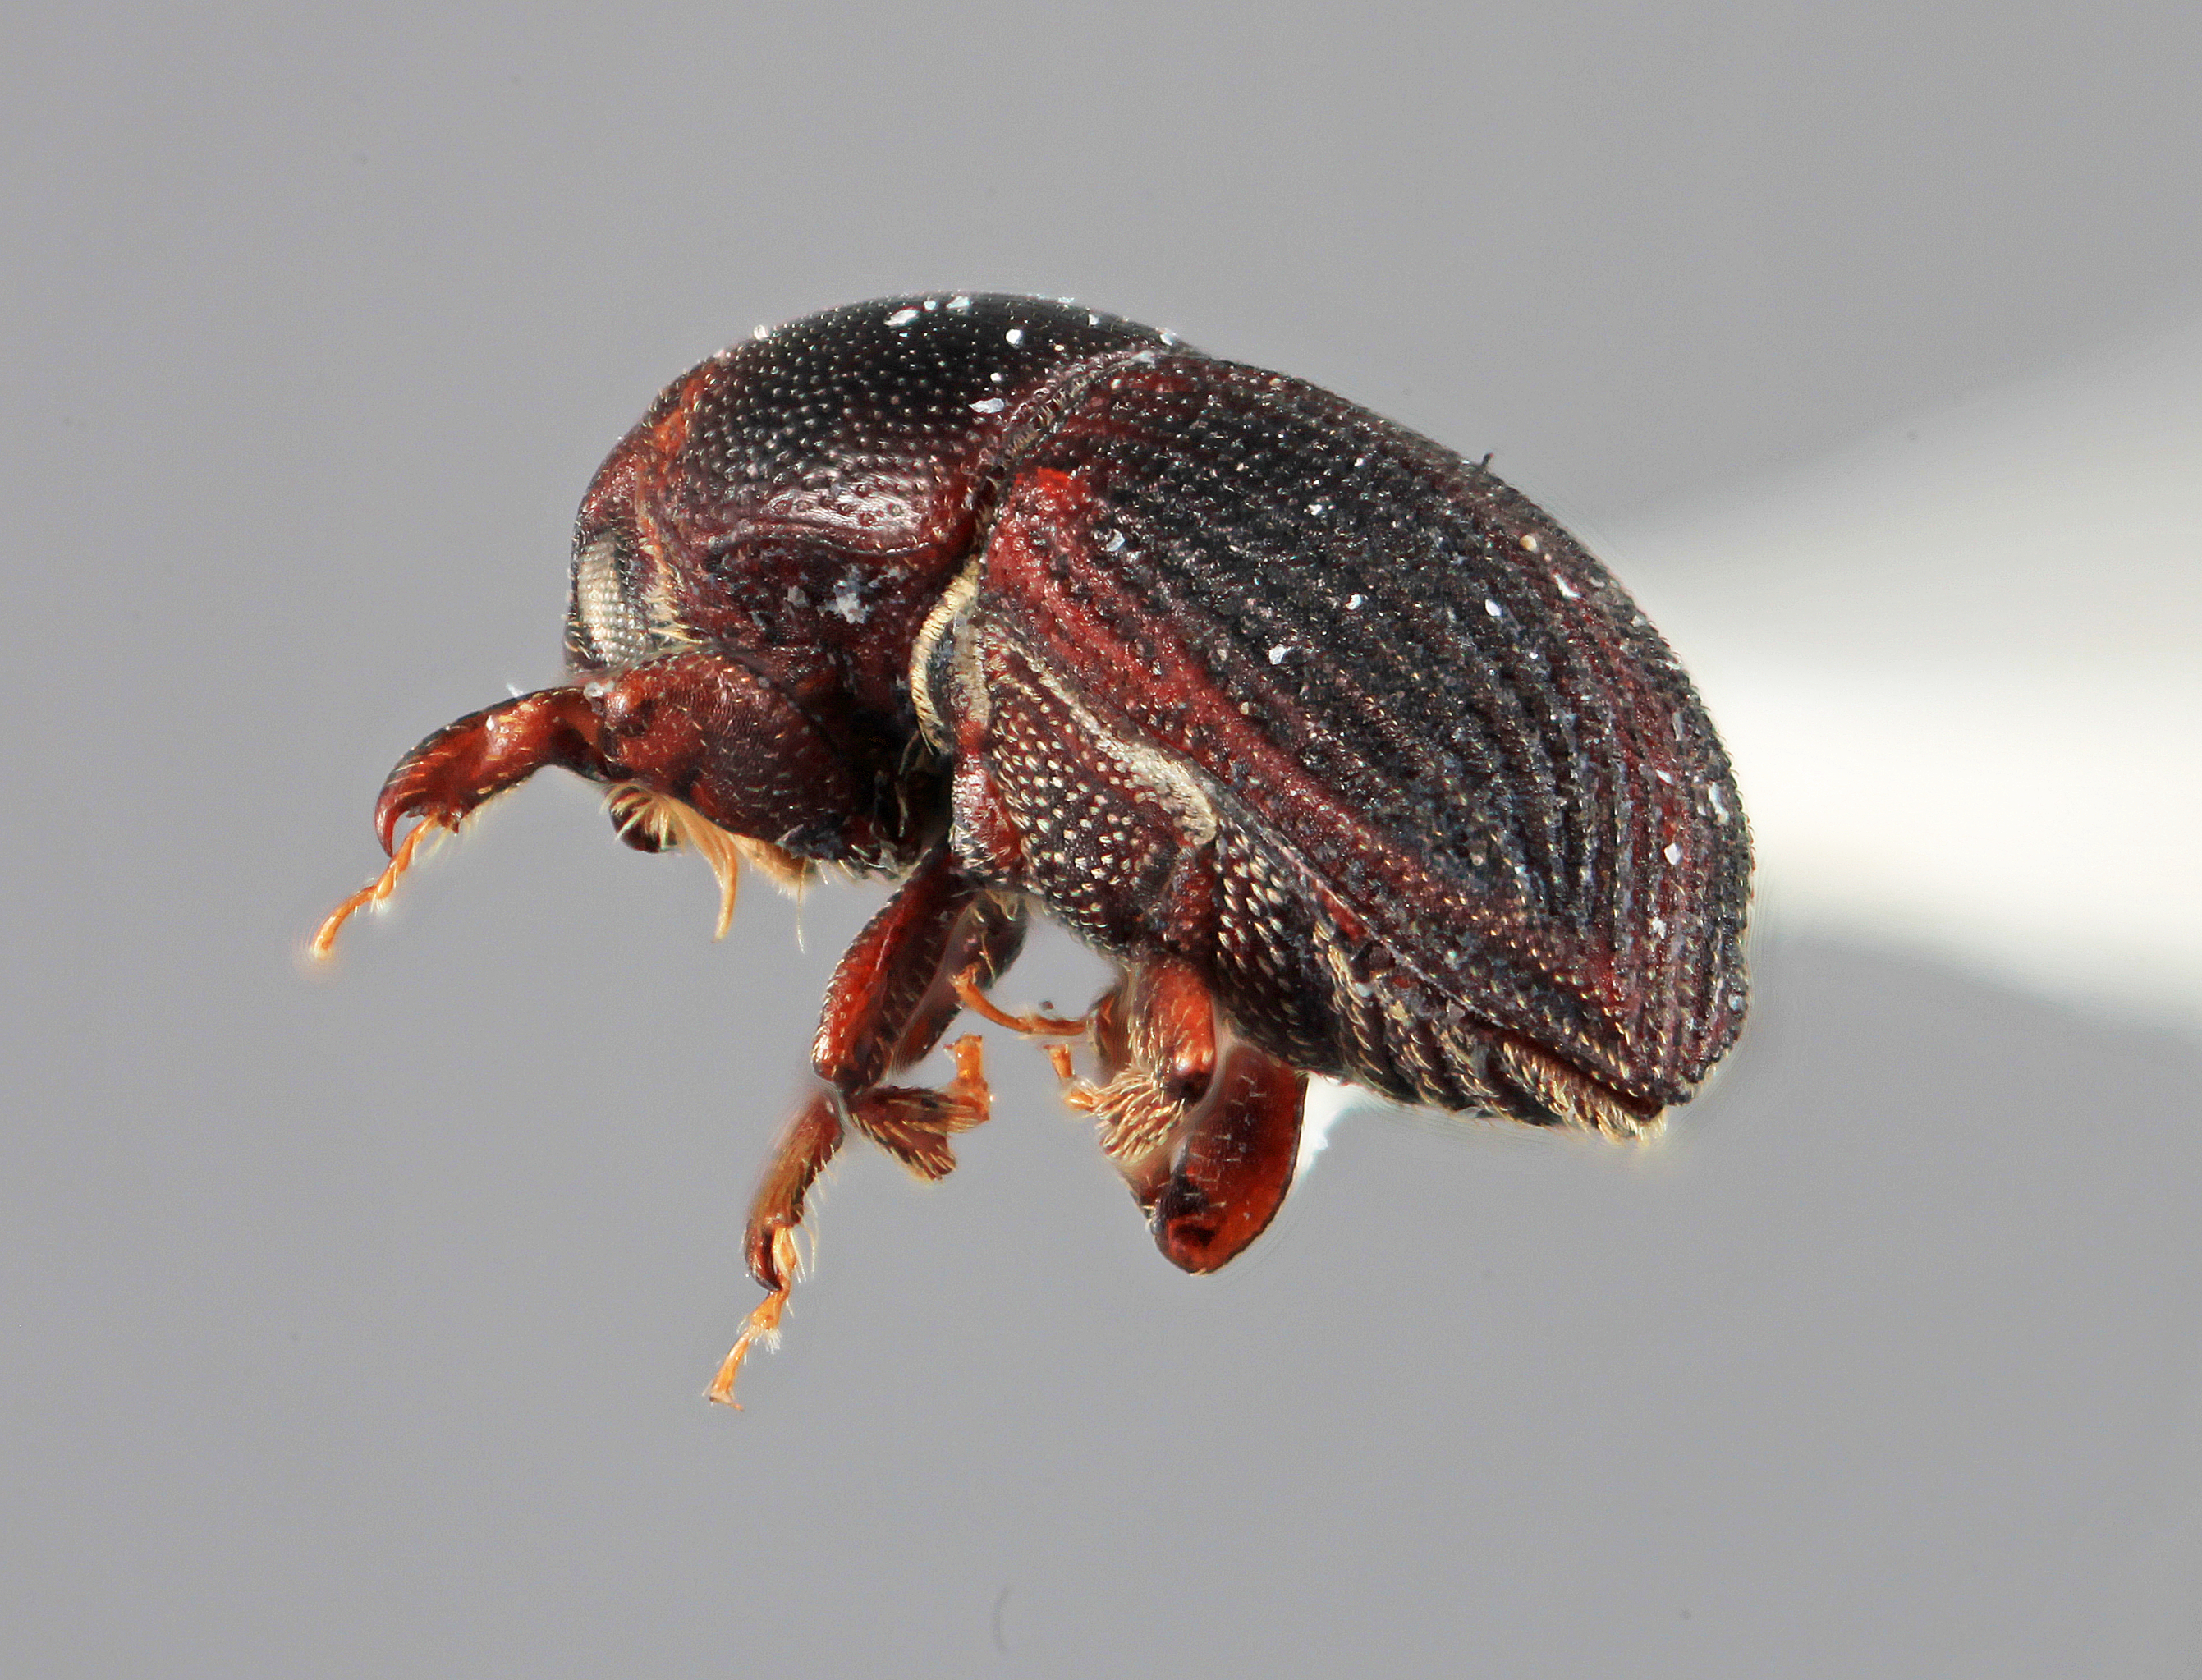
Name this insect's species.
Loganius opacus (also Cnemonyx opacus)
